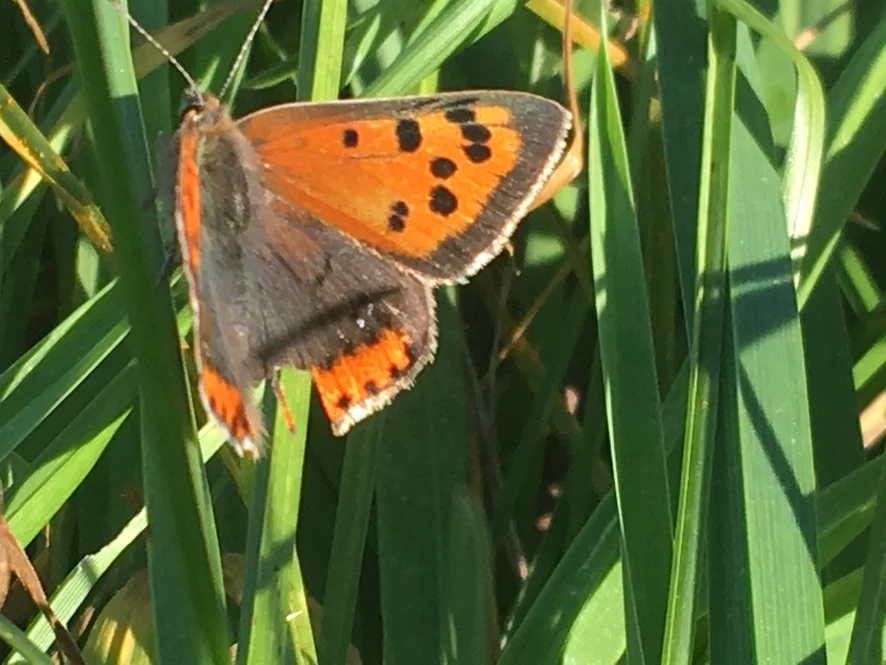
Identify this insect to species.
Lycaena phlaeas
